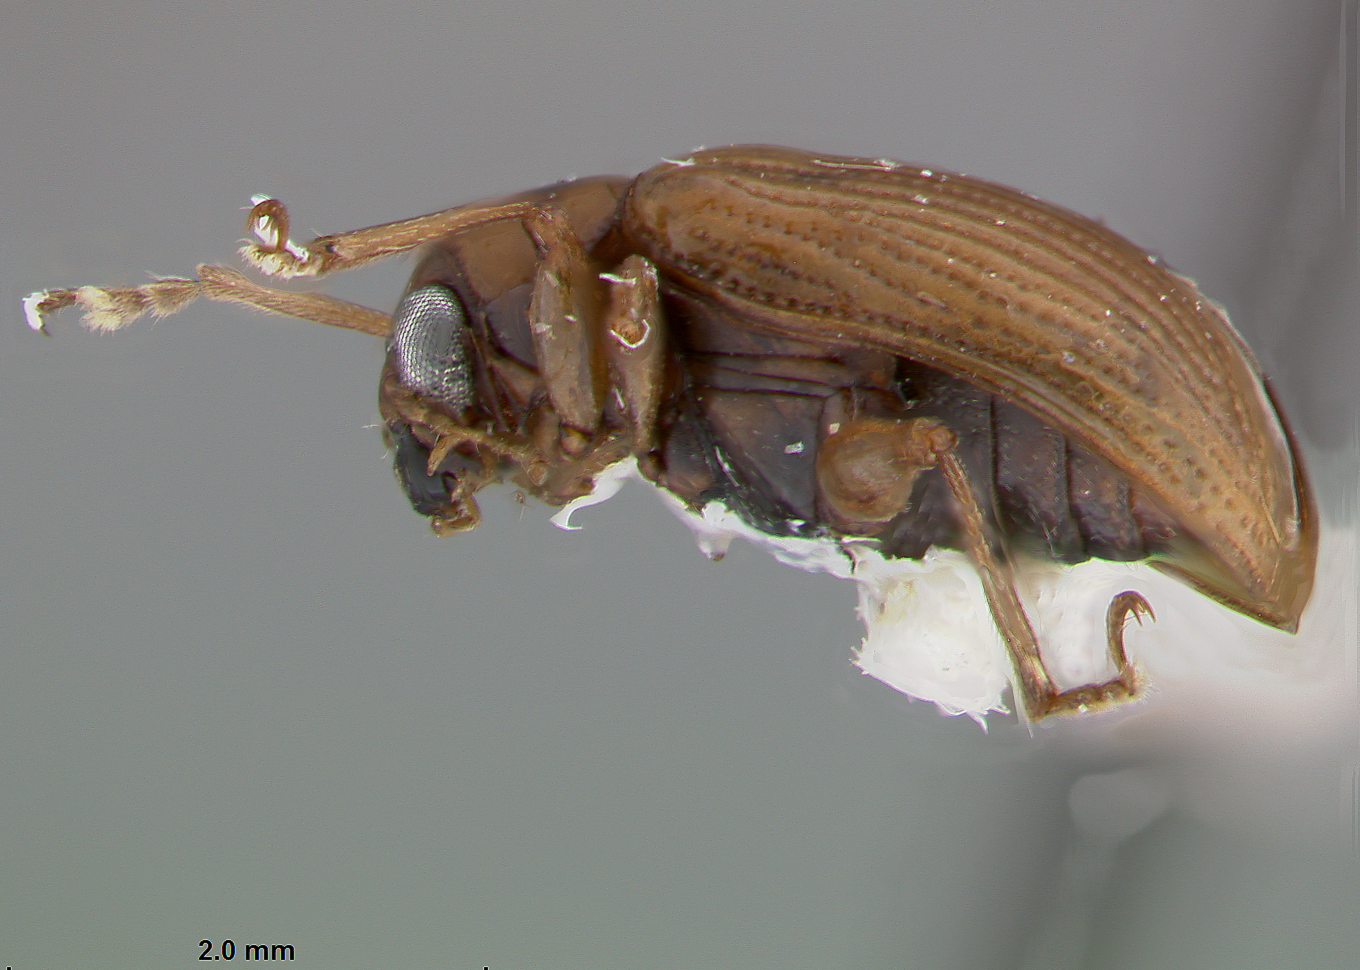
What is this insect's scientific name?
Metachroma ignotum
